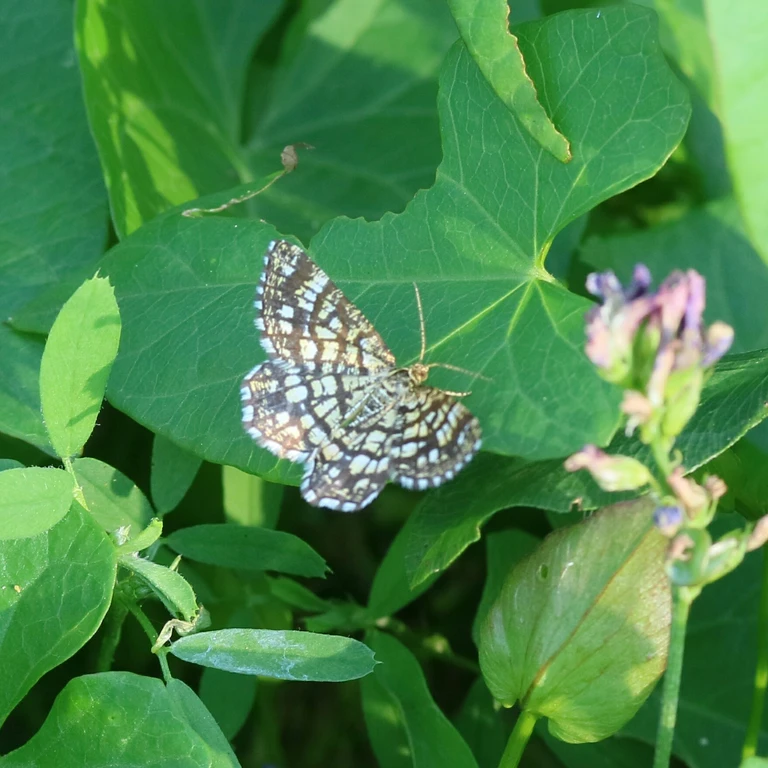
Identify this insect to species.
Chiasmia clathrata
